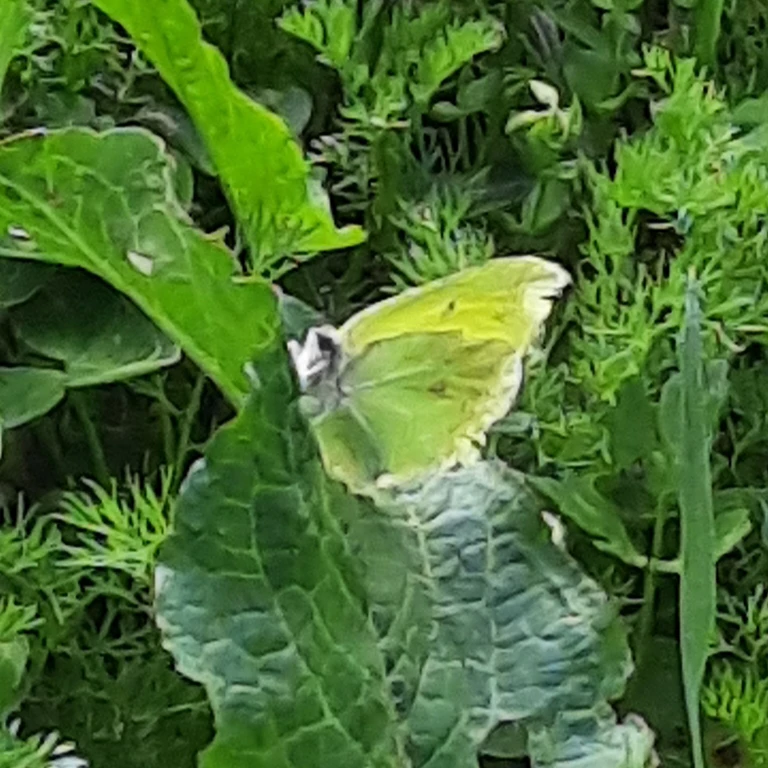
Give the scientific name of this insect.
Gonepteryx rhamni
